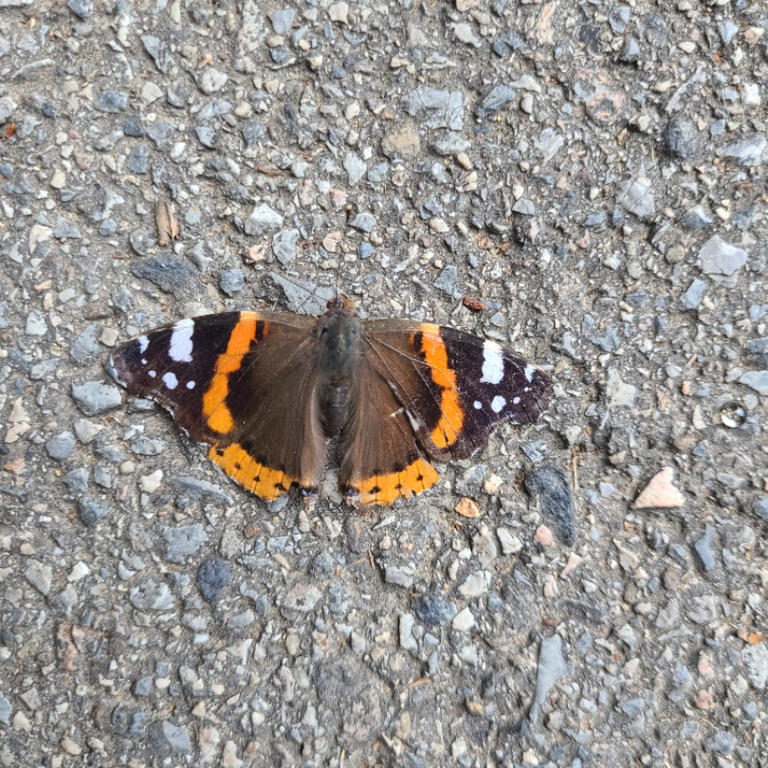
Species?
Vanessa atalanta
